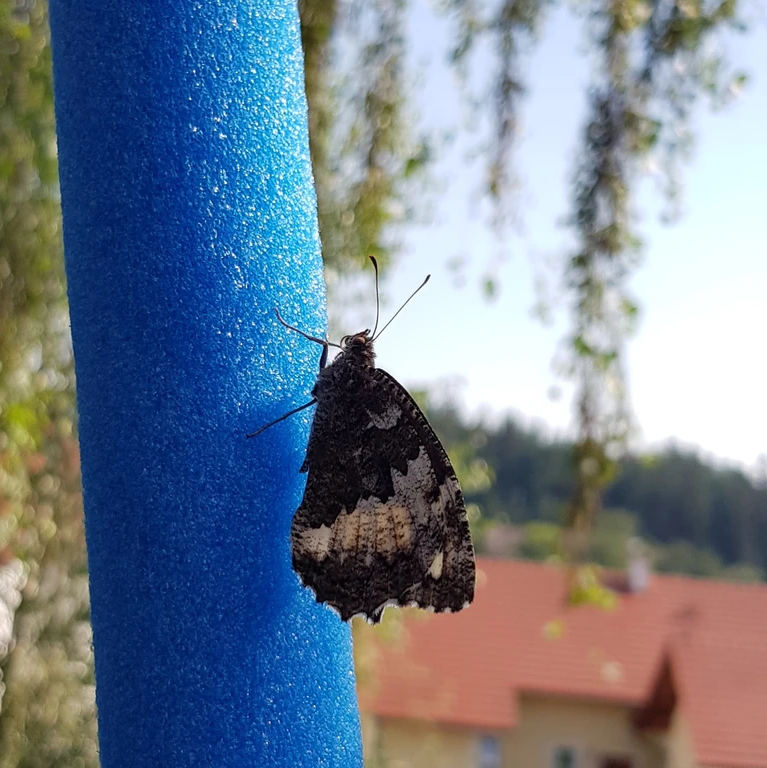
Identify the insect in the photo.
Brintesia circe
